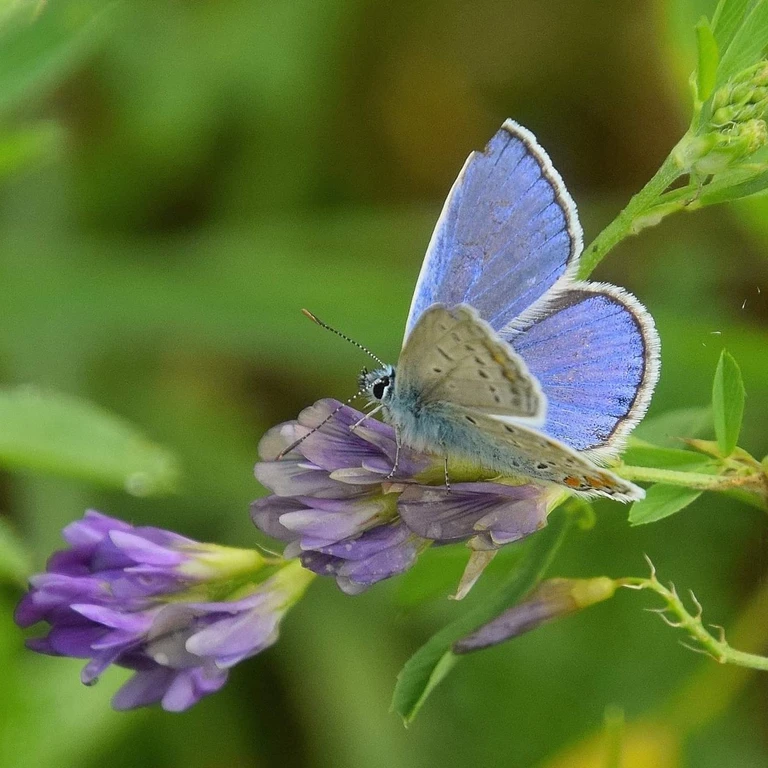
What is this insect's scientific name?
Polyommatus icarus
